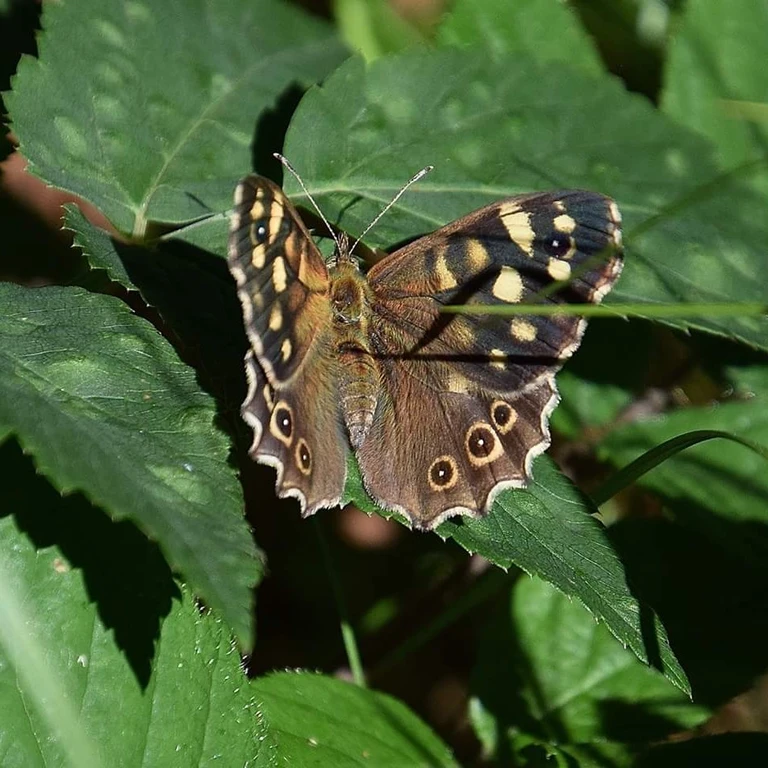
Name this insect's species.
Pararge aegeria
